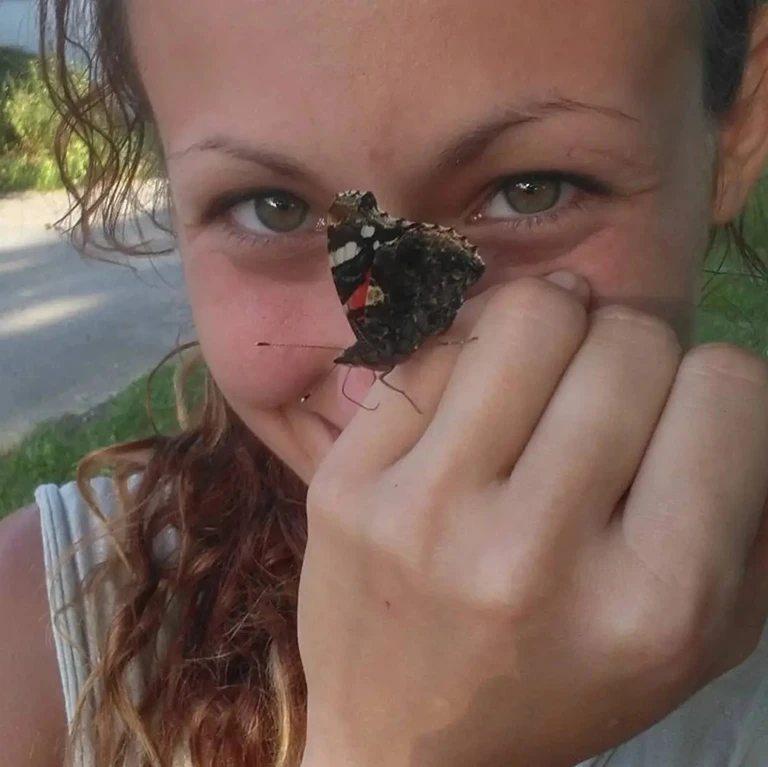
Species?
Vanessa atalanta
